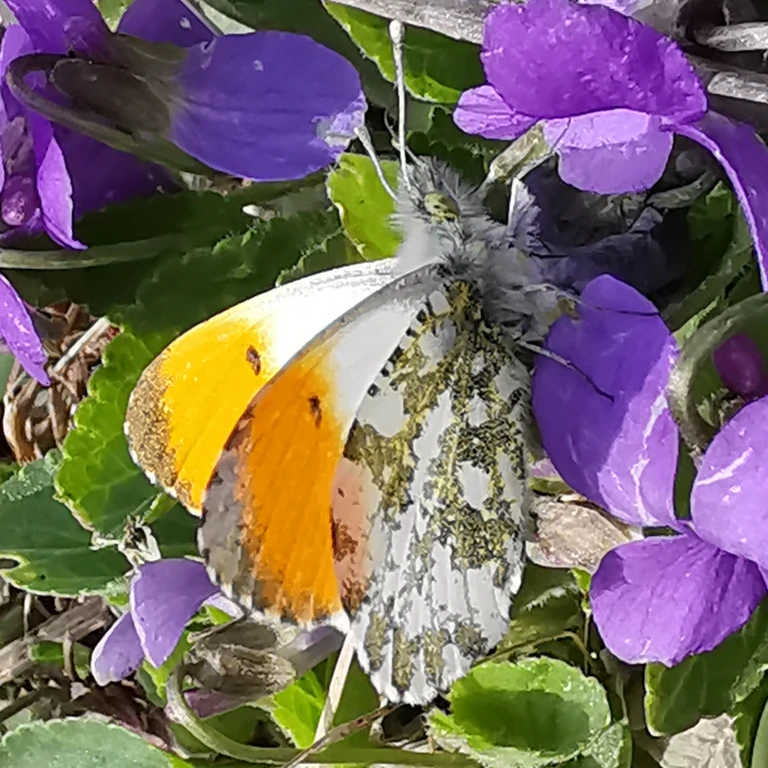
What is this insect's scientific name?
Anthocharis cardamines
